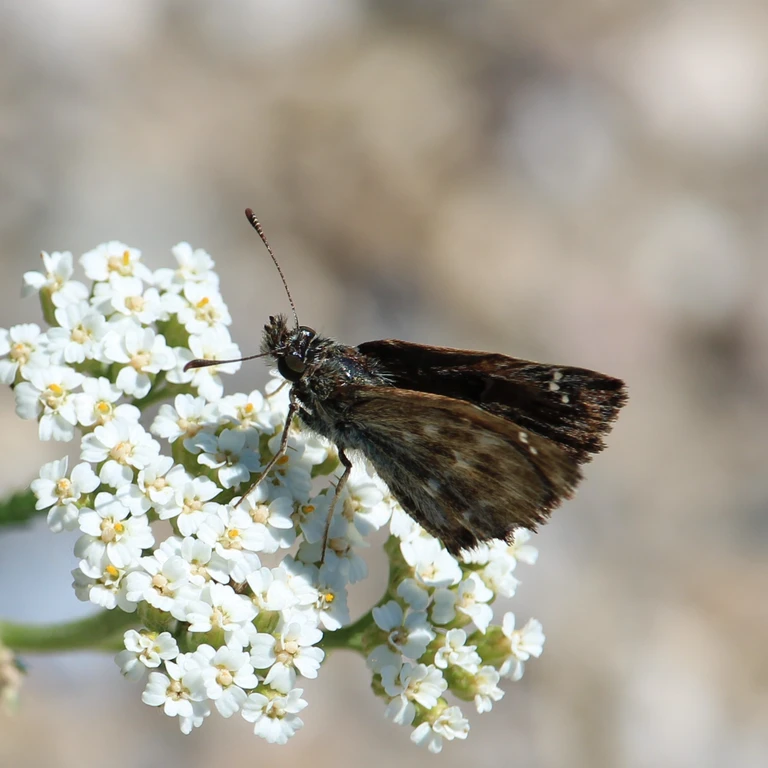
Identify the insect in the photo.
Carcharodus alceae
